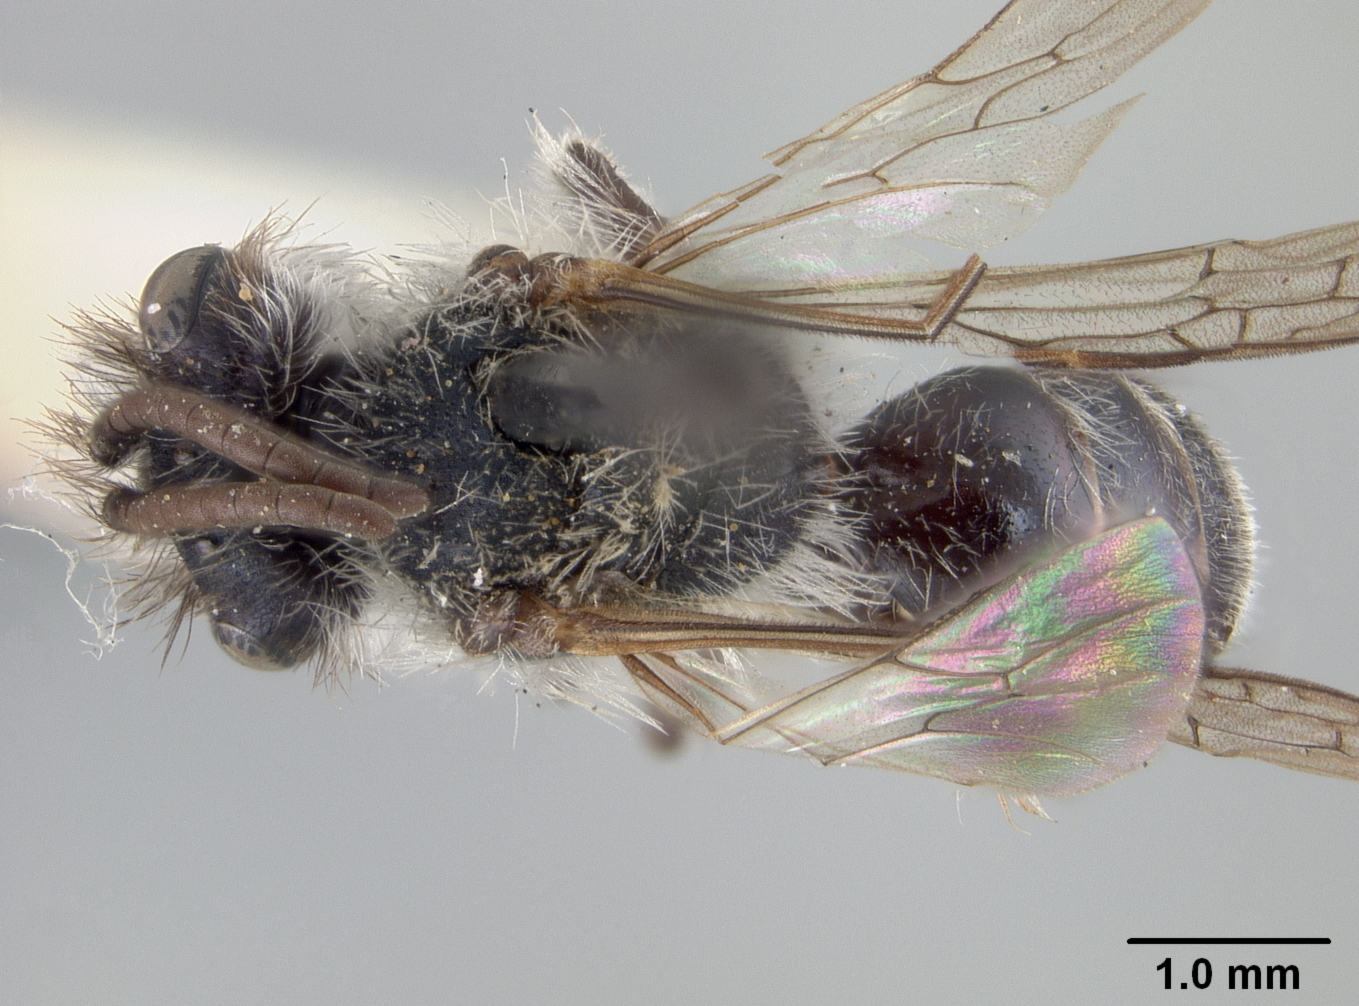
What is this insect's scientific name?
Andrena polygoni
